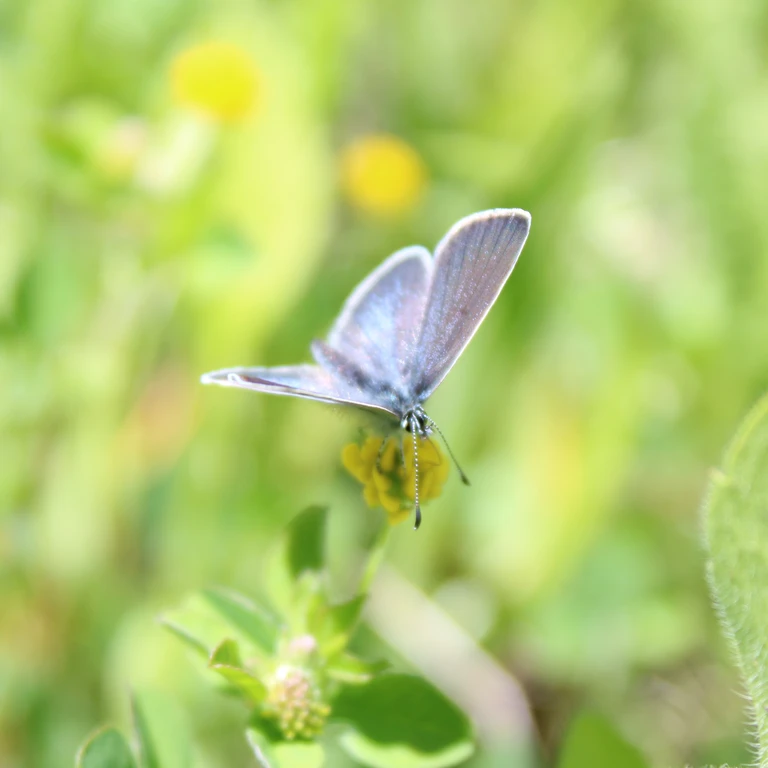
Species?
Cupido minimus
